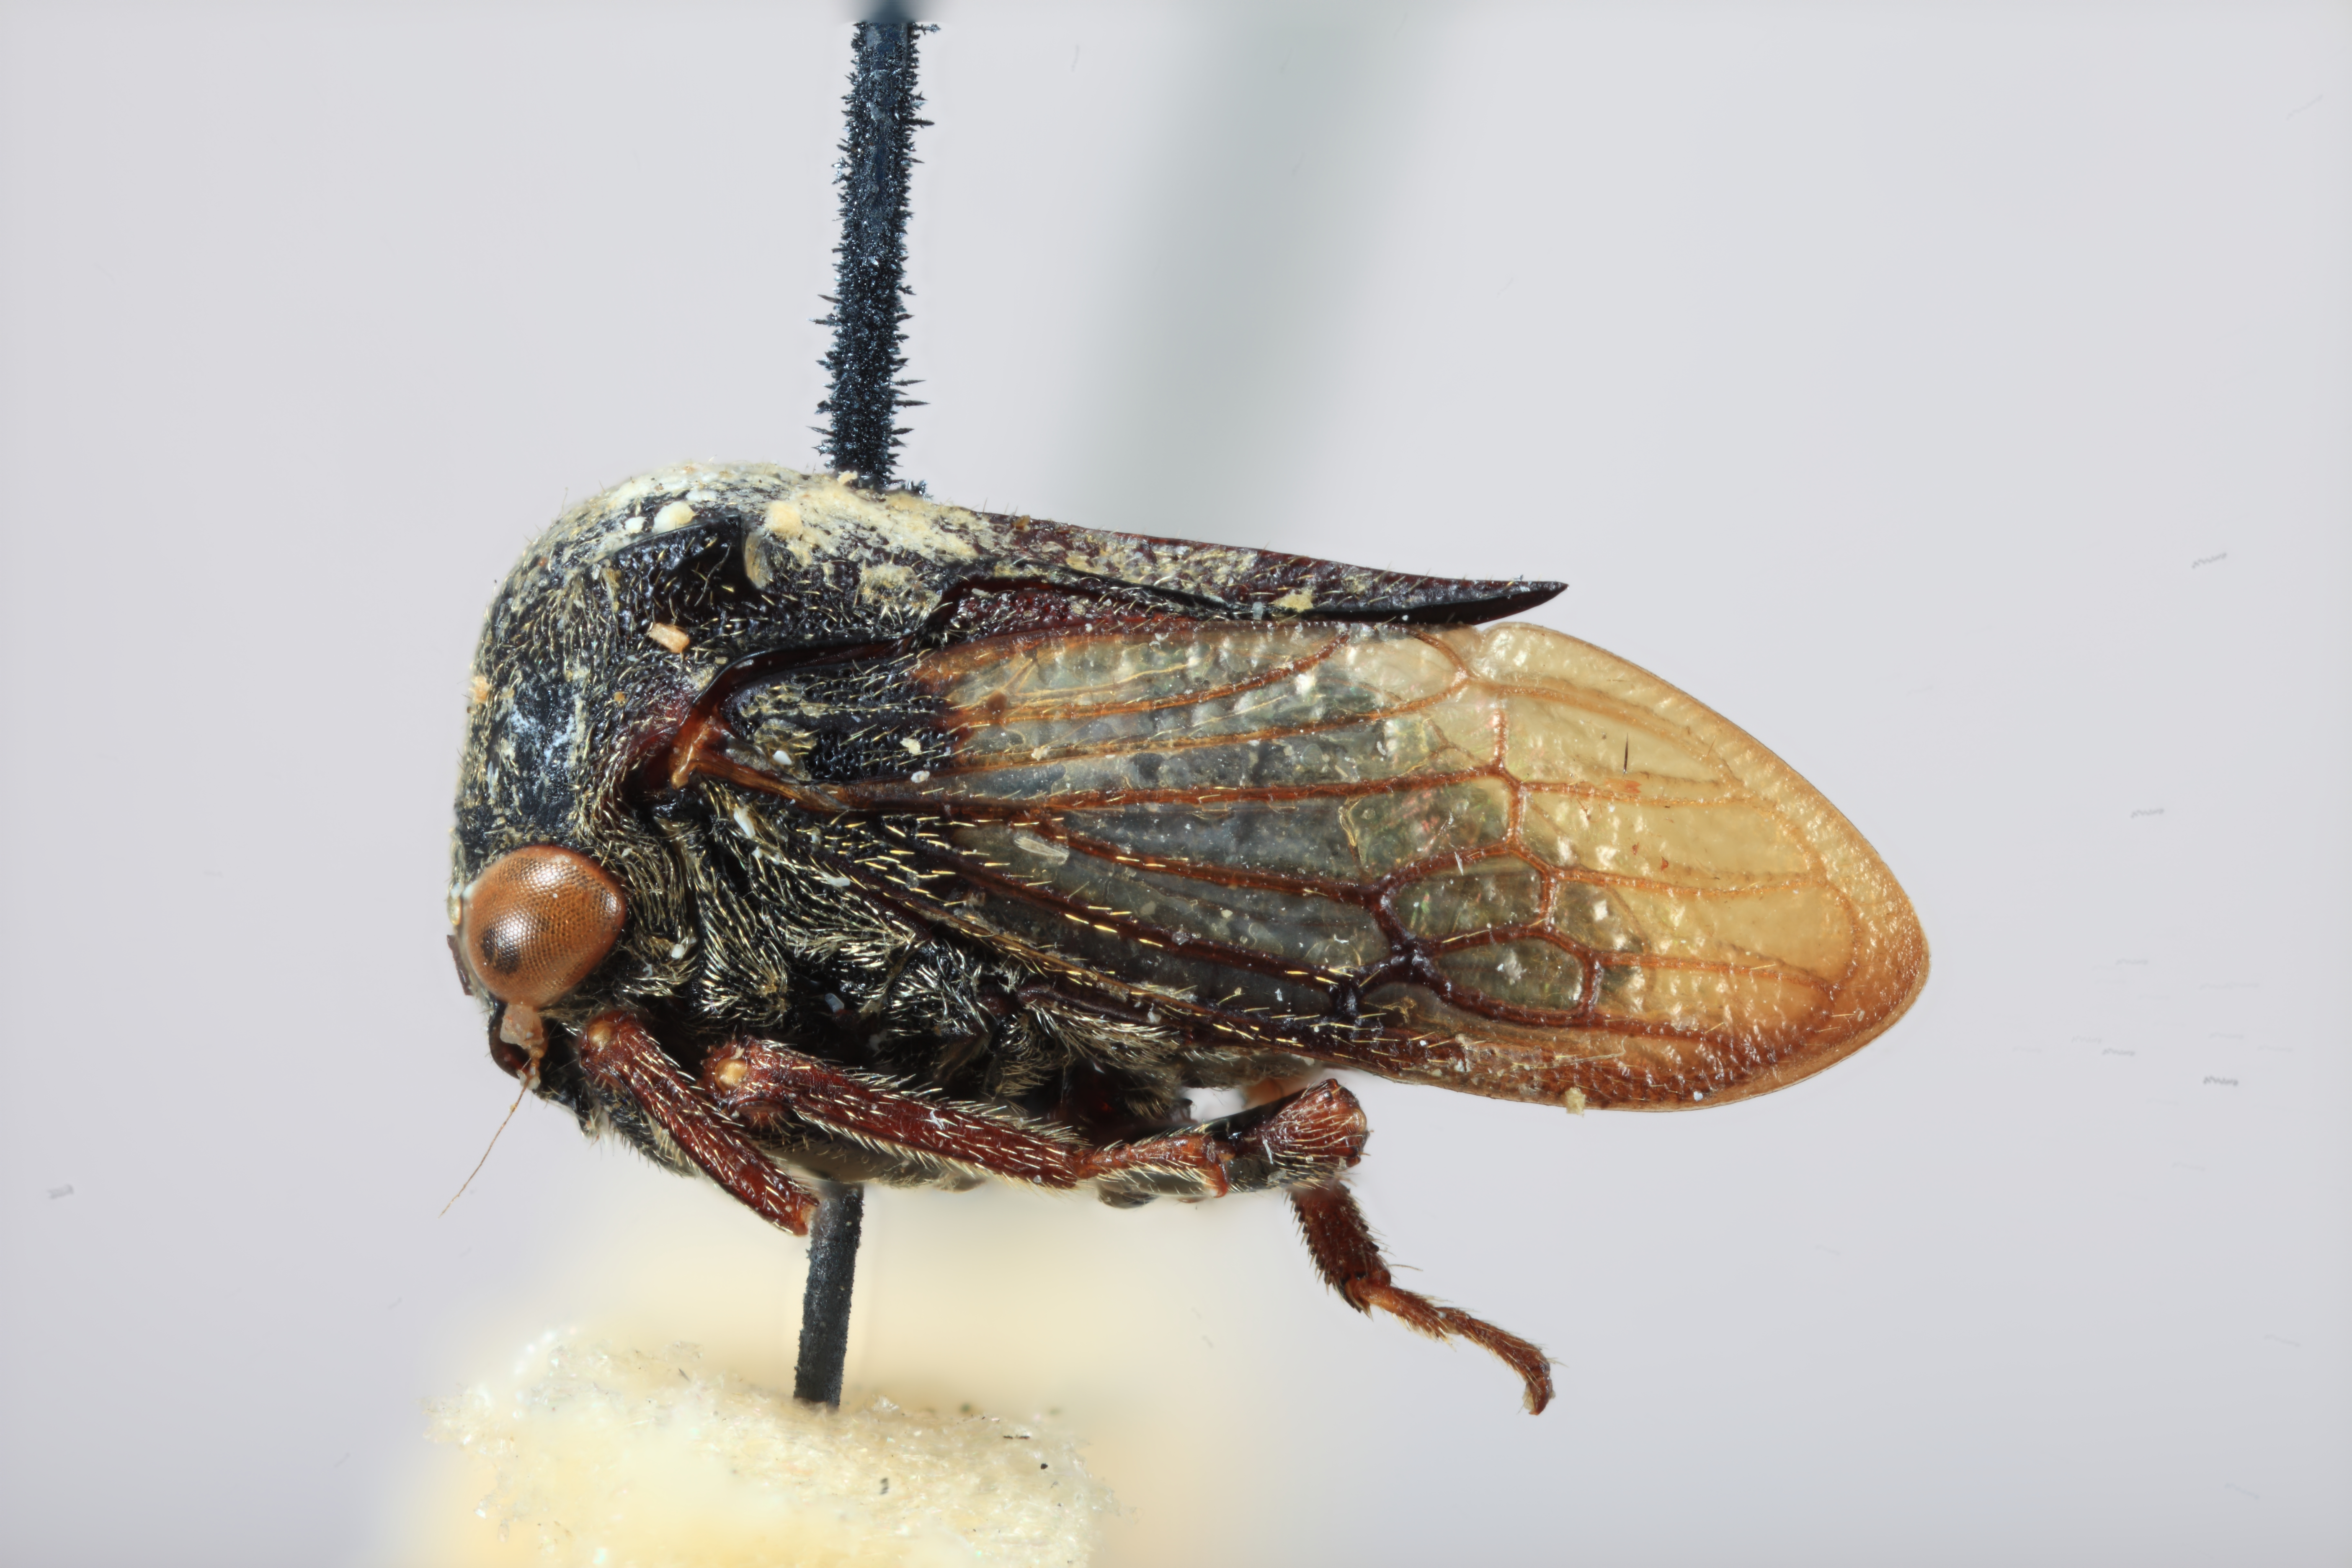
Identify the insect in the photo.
Tricentrus brevis
